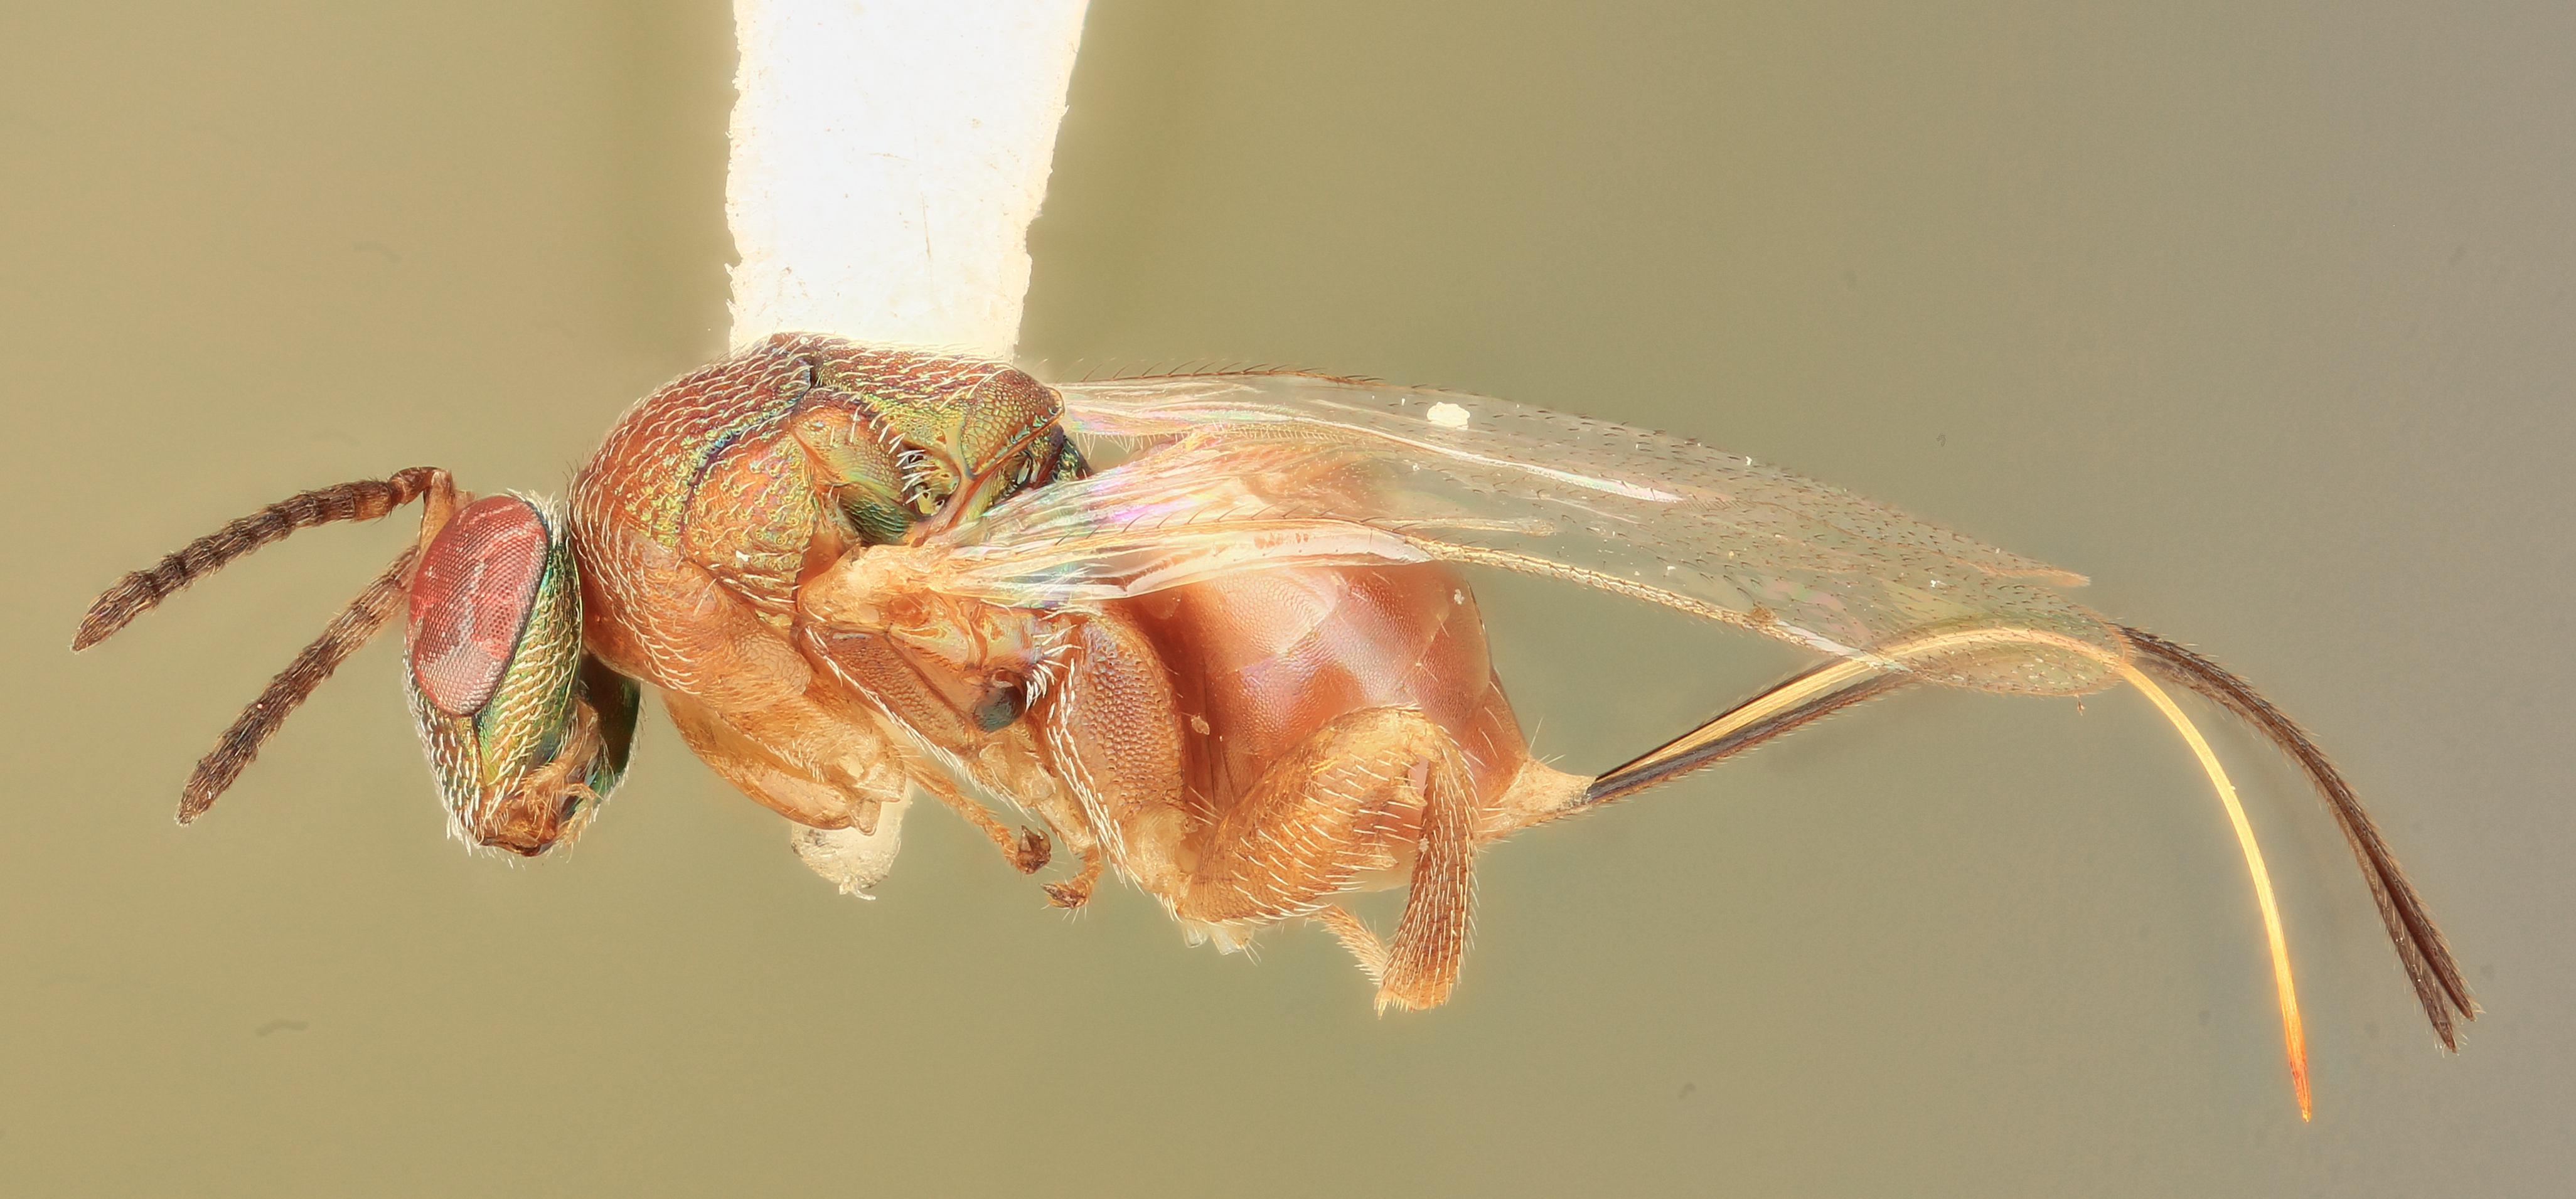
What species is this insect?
Physothorax bidentulus
